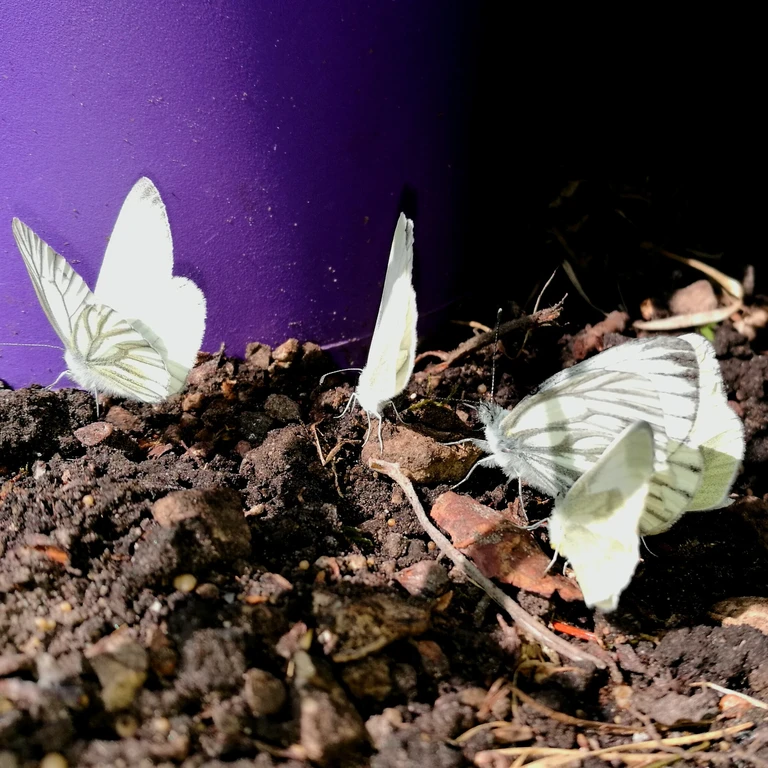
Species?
Pieris napi
